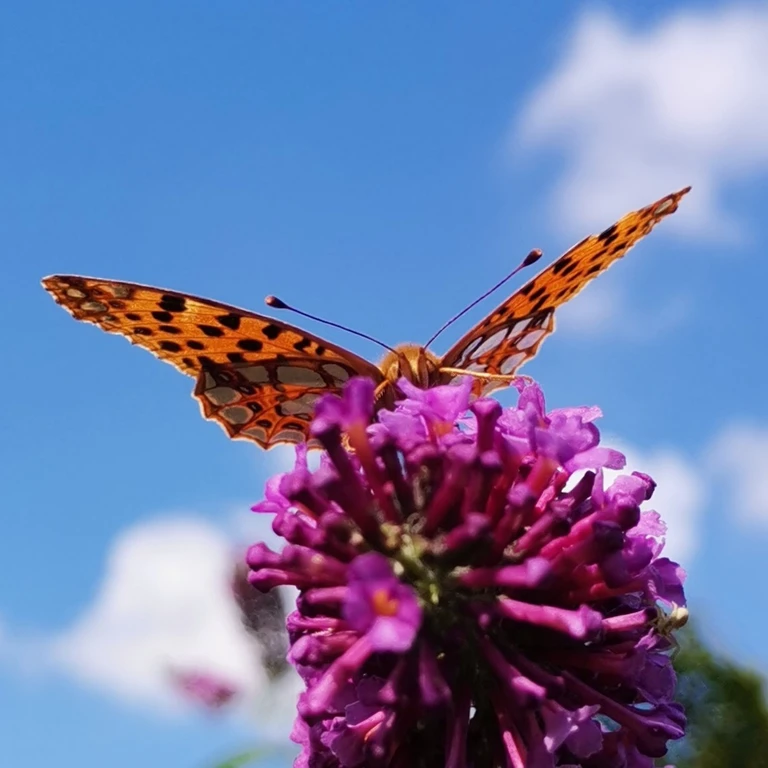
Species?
Issoria lathonia
